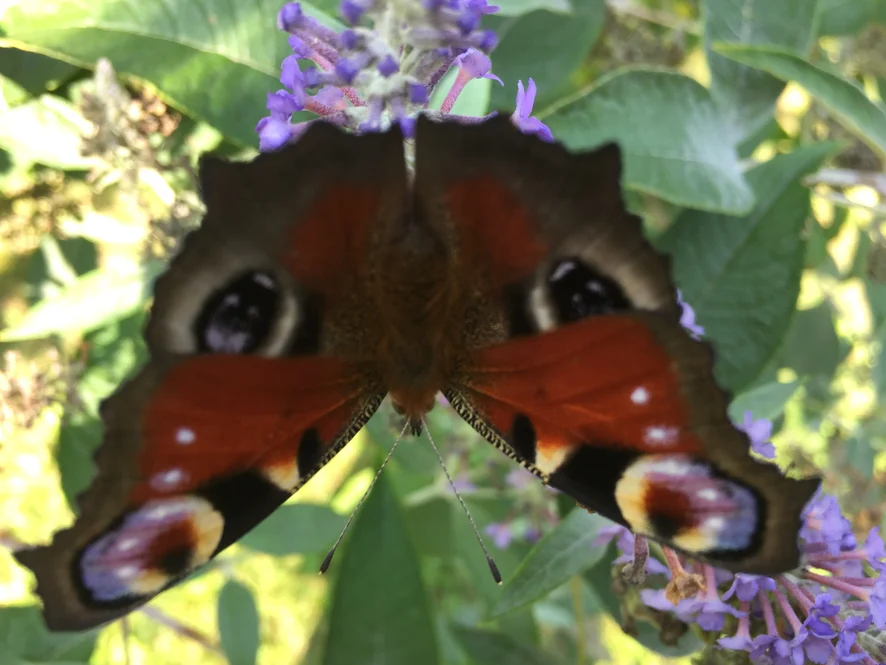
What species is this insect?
Aglais io
